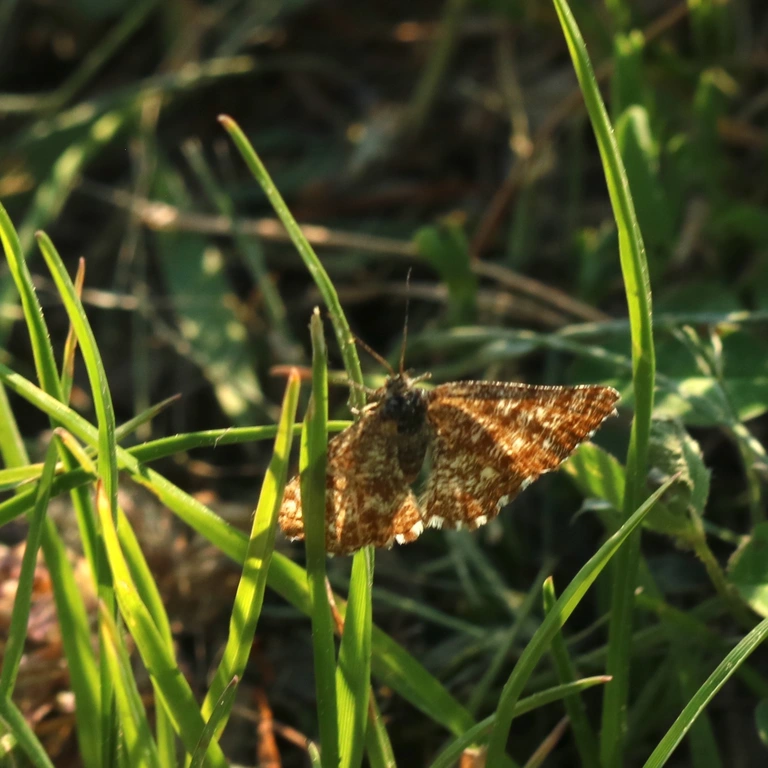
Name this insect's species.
Ematurga atomaria
